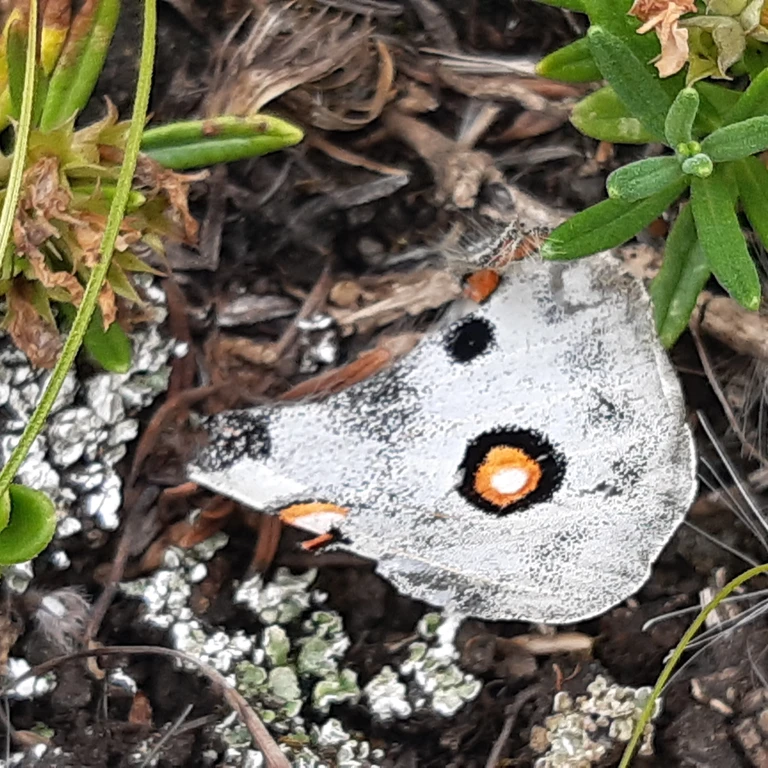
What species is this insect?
Parnassius apollo
